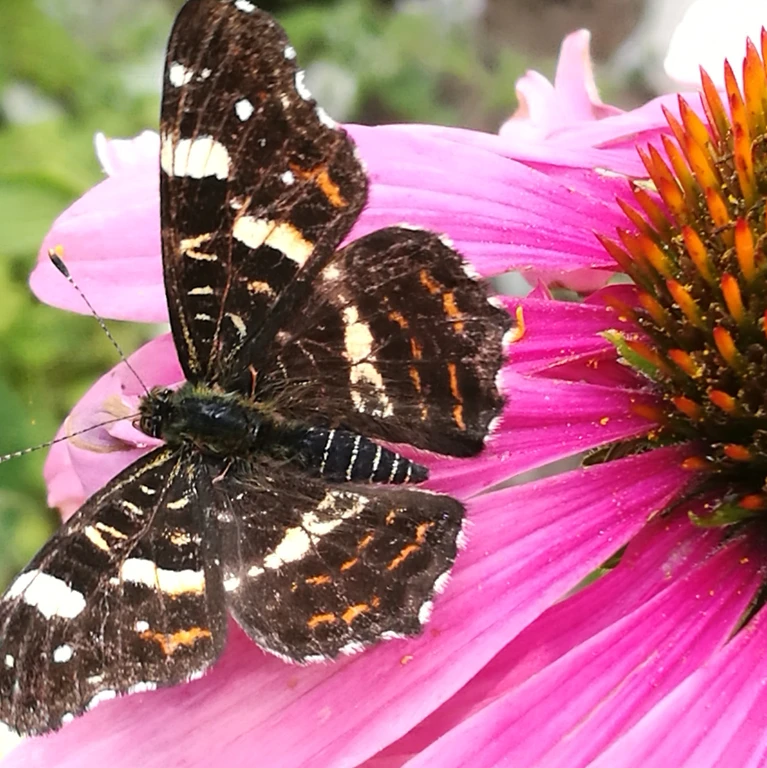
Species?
Araschnia levana
